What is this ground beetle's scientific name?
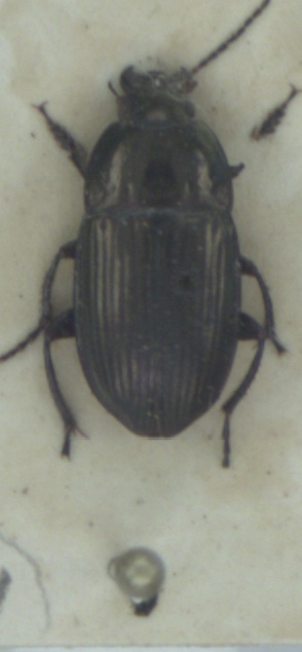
Amara eurynota
